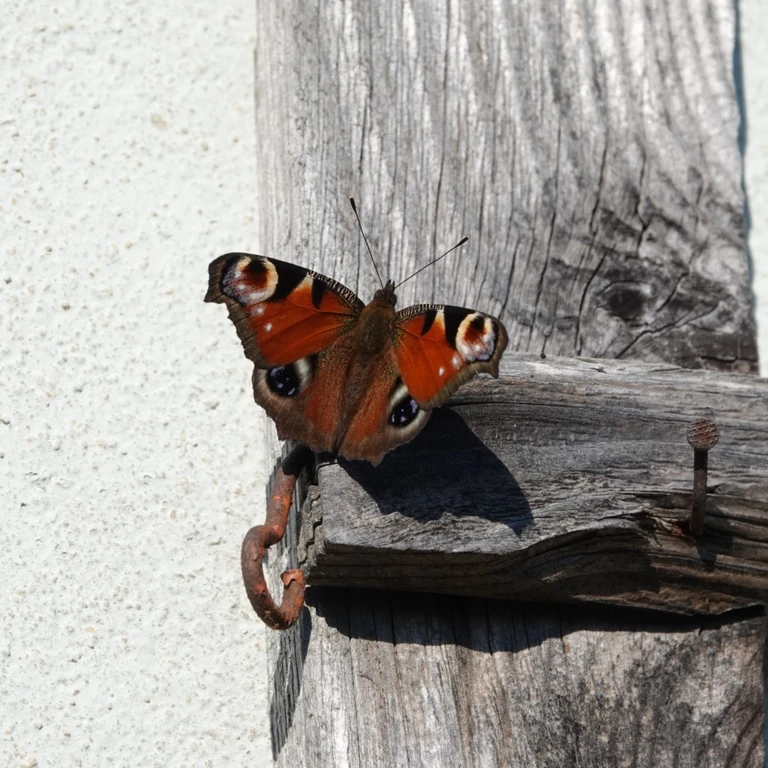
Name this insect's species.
Aglais io
